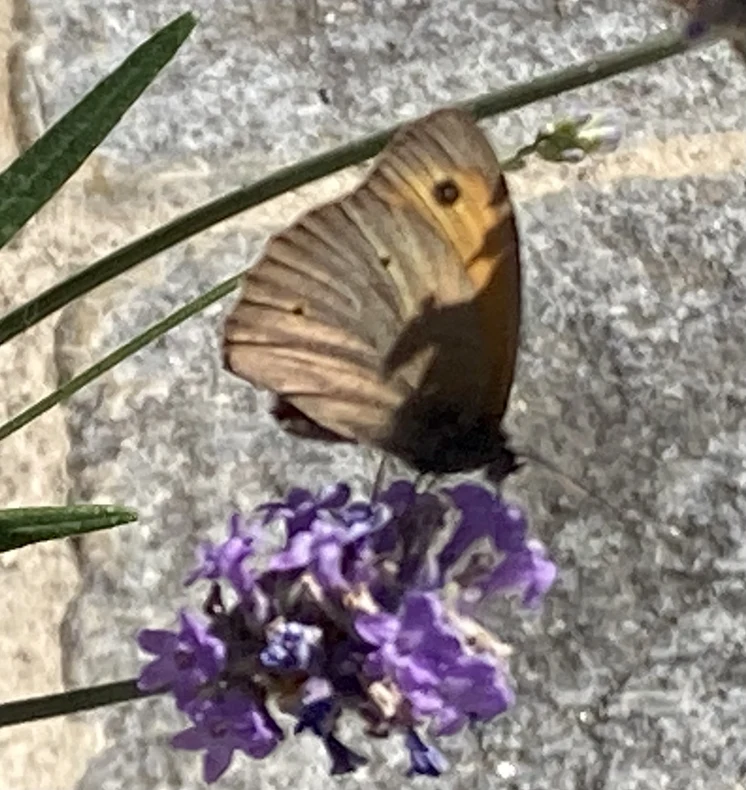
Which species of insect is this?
Maniola jurtina
